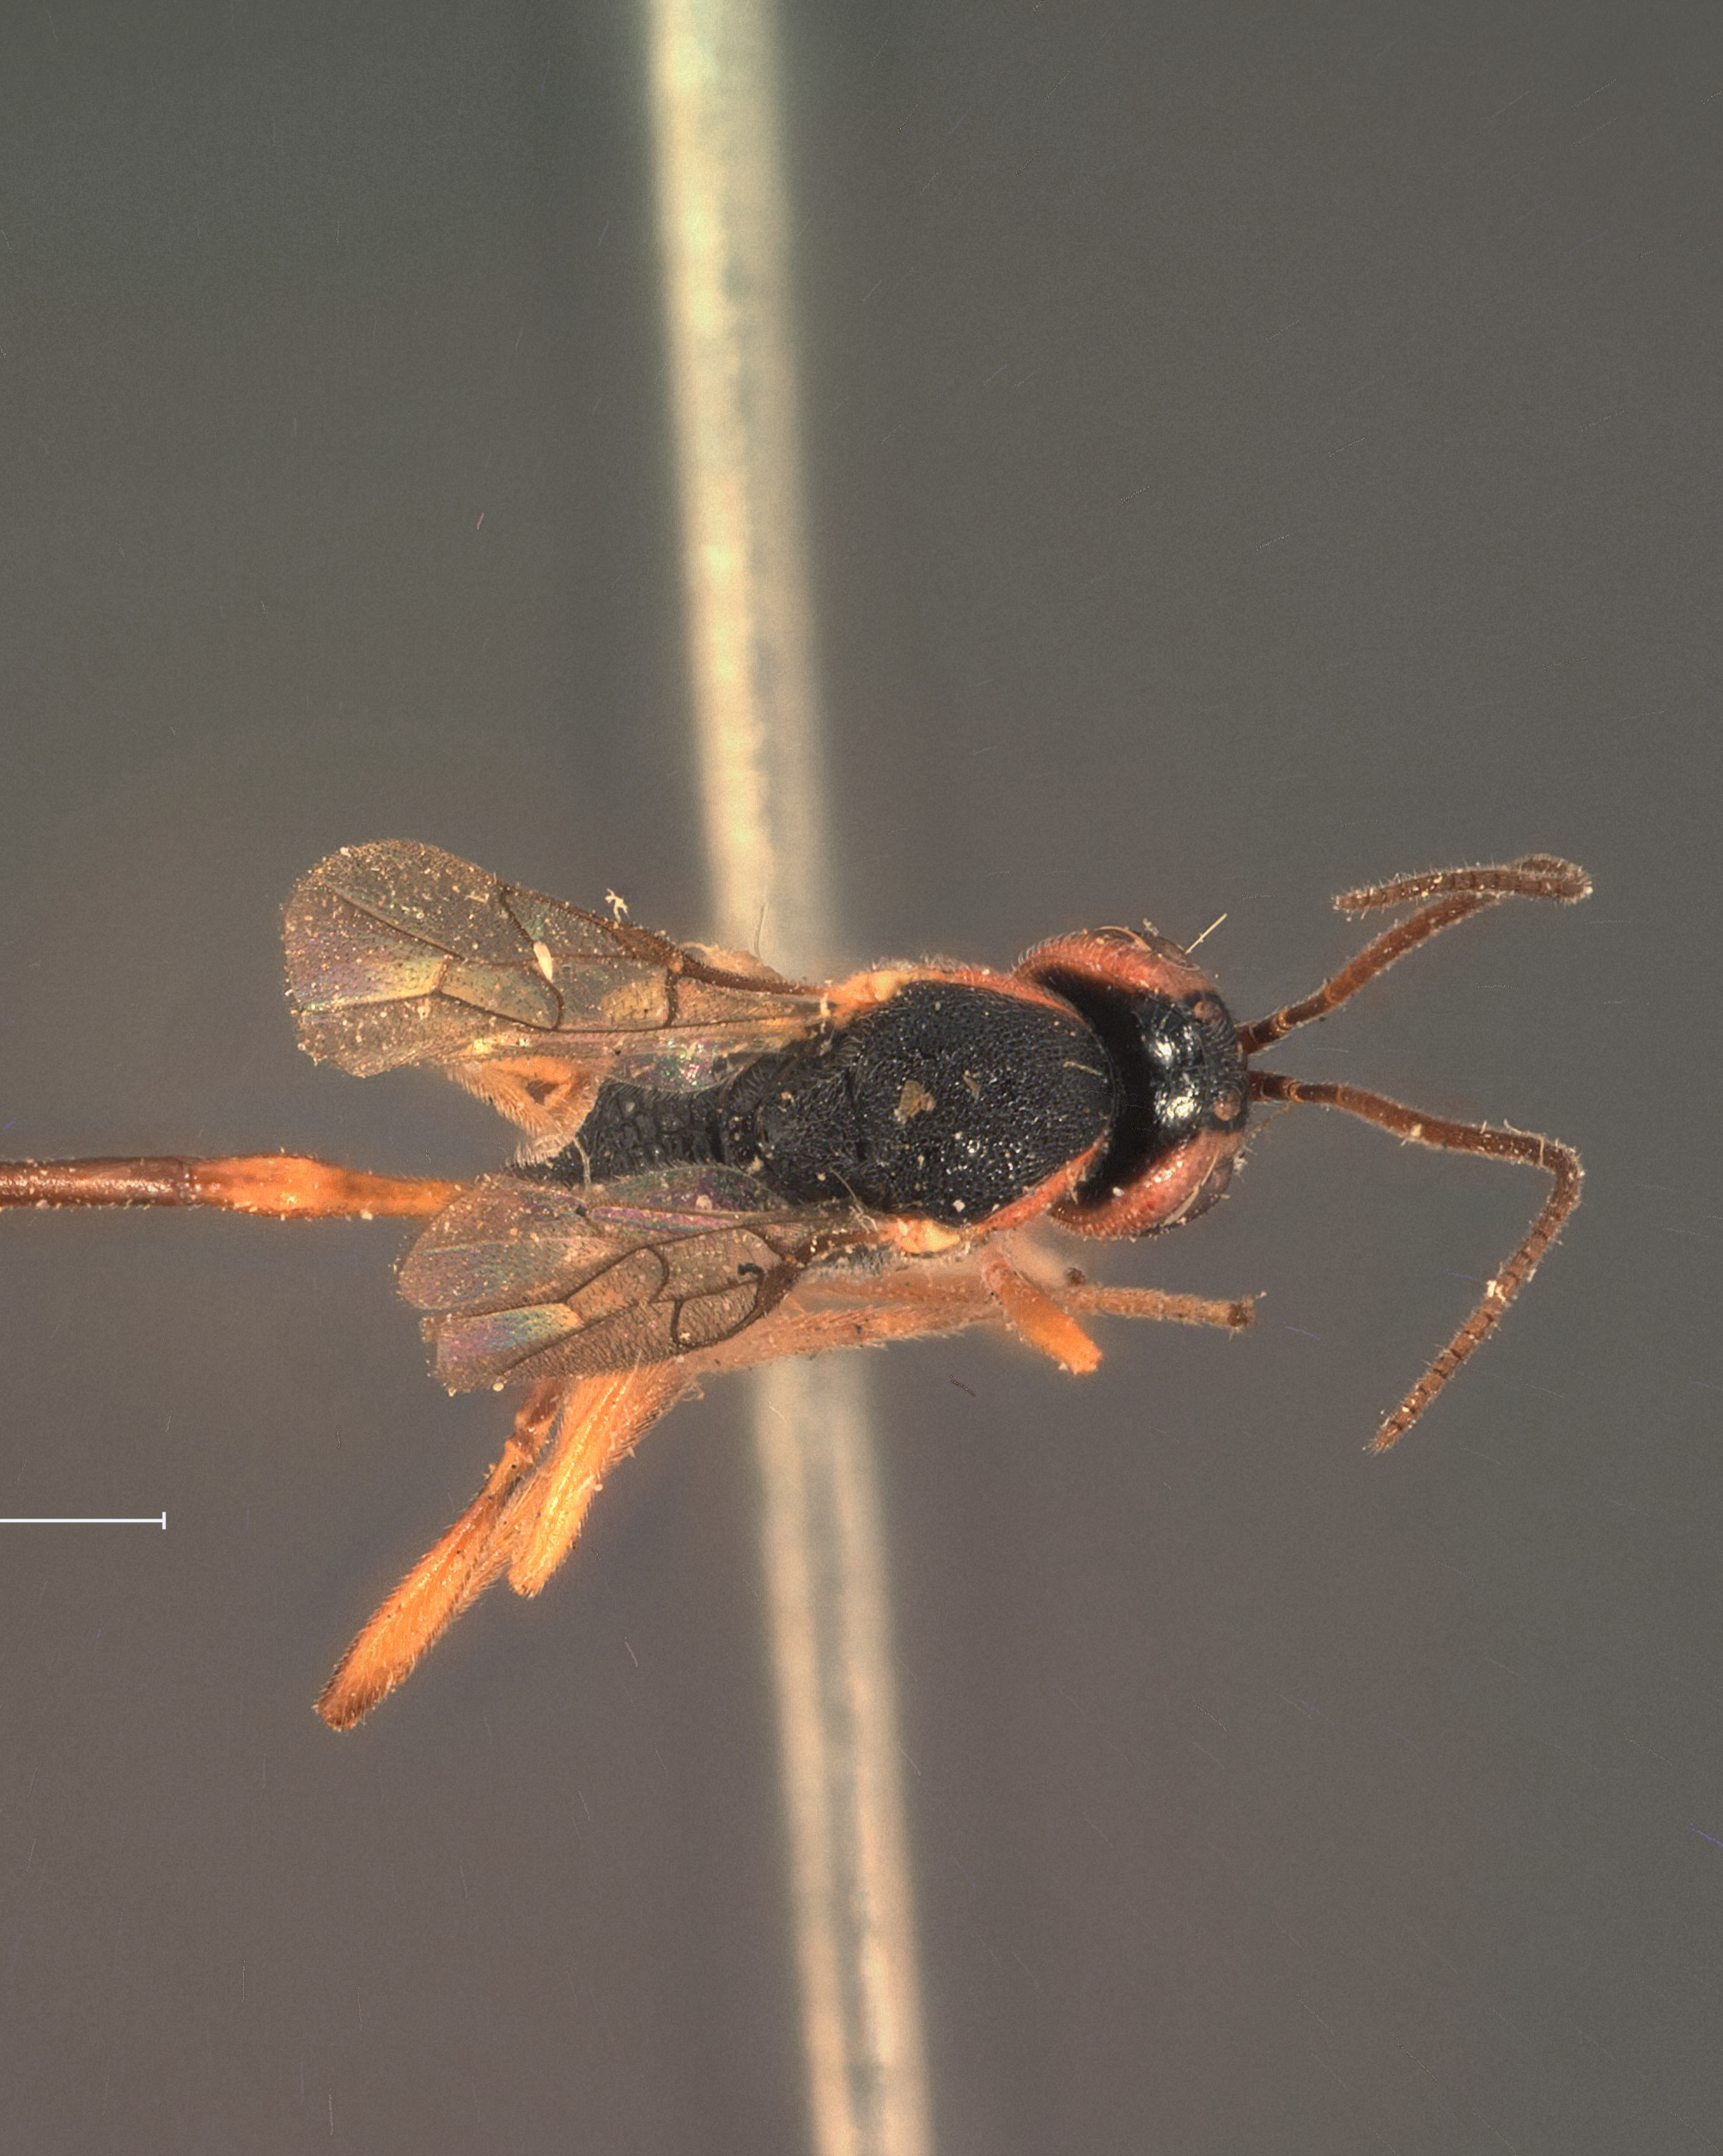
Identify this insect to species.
Agrypon paediscae
